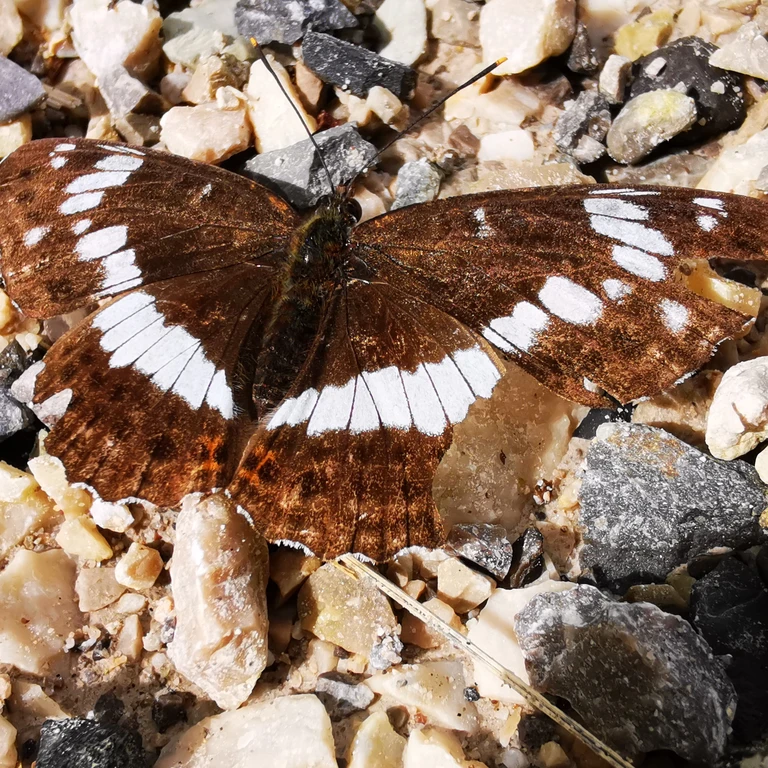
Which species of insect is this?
Limenitis camilla (also Ladoga camilla)
